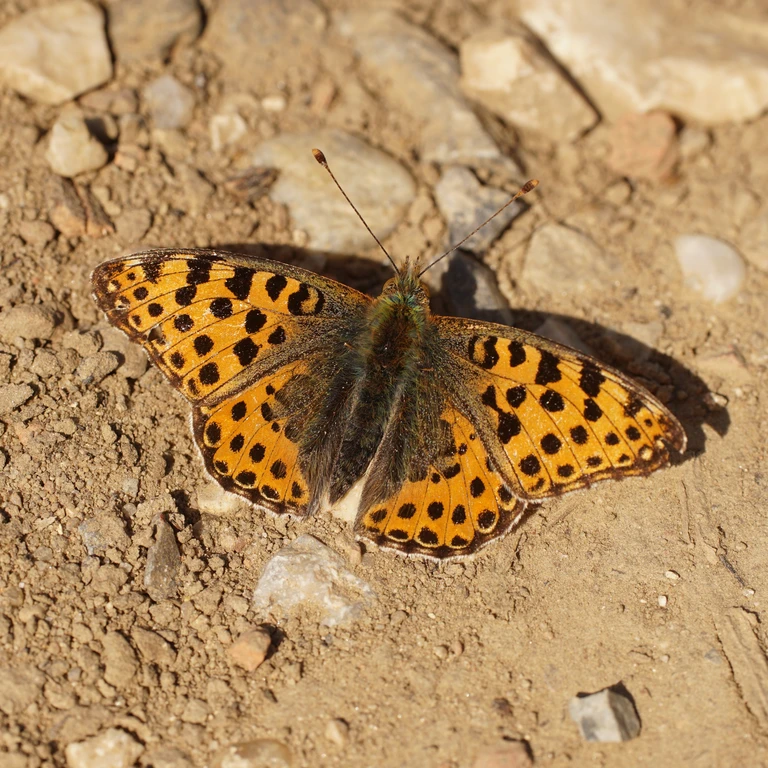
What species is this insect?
Issoria lathonia
